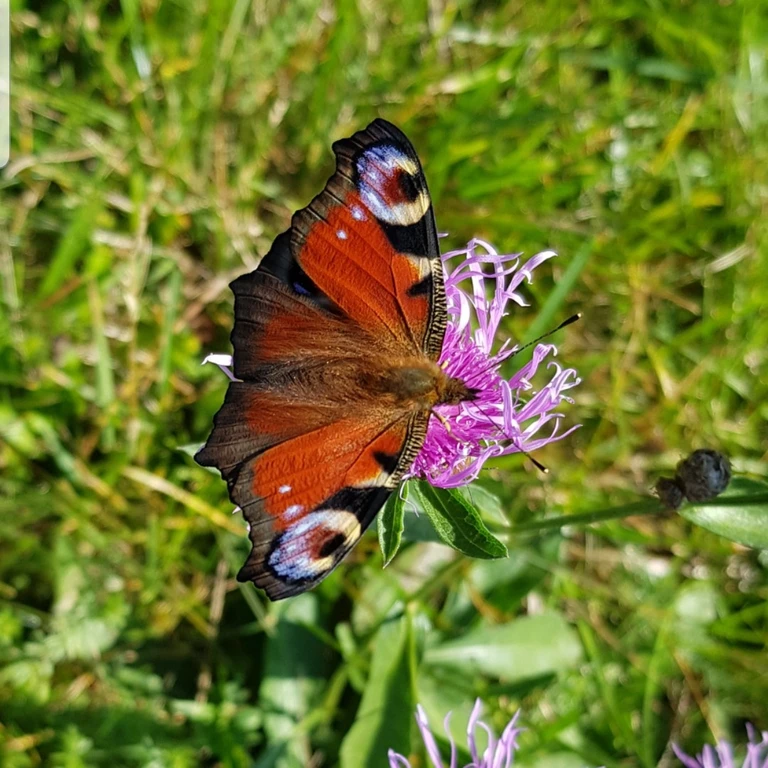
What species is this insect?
Aglais io
